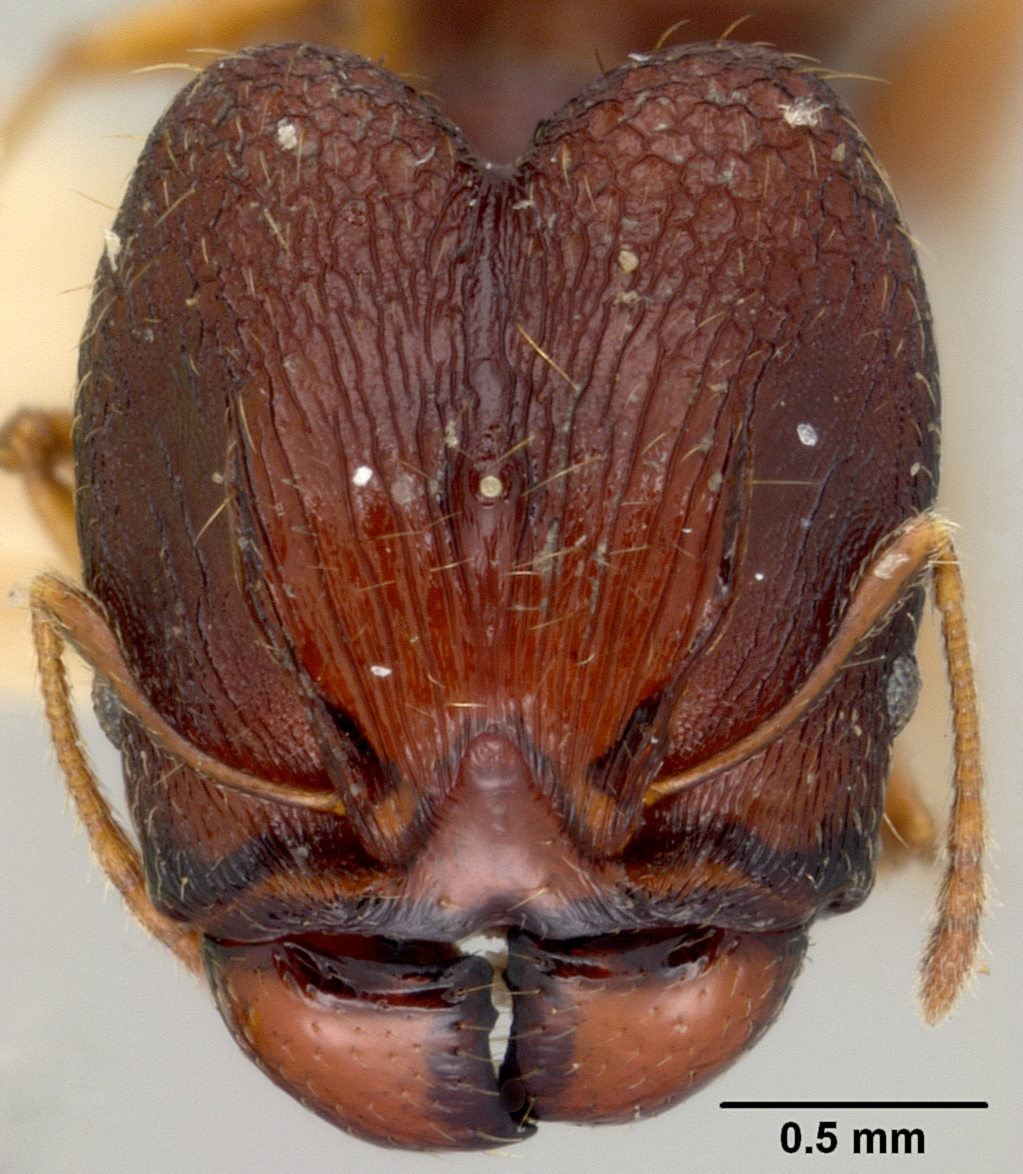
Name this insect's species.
Pheidole caldwelli
